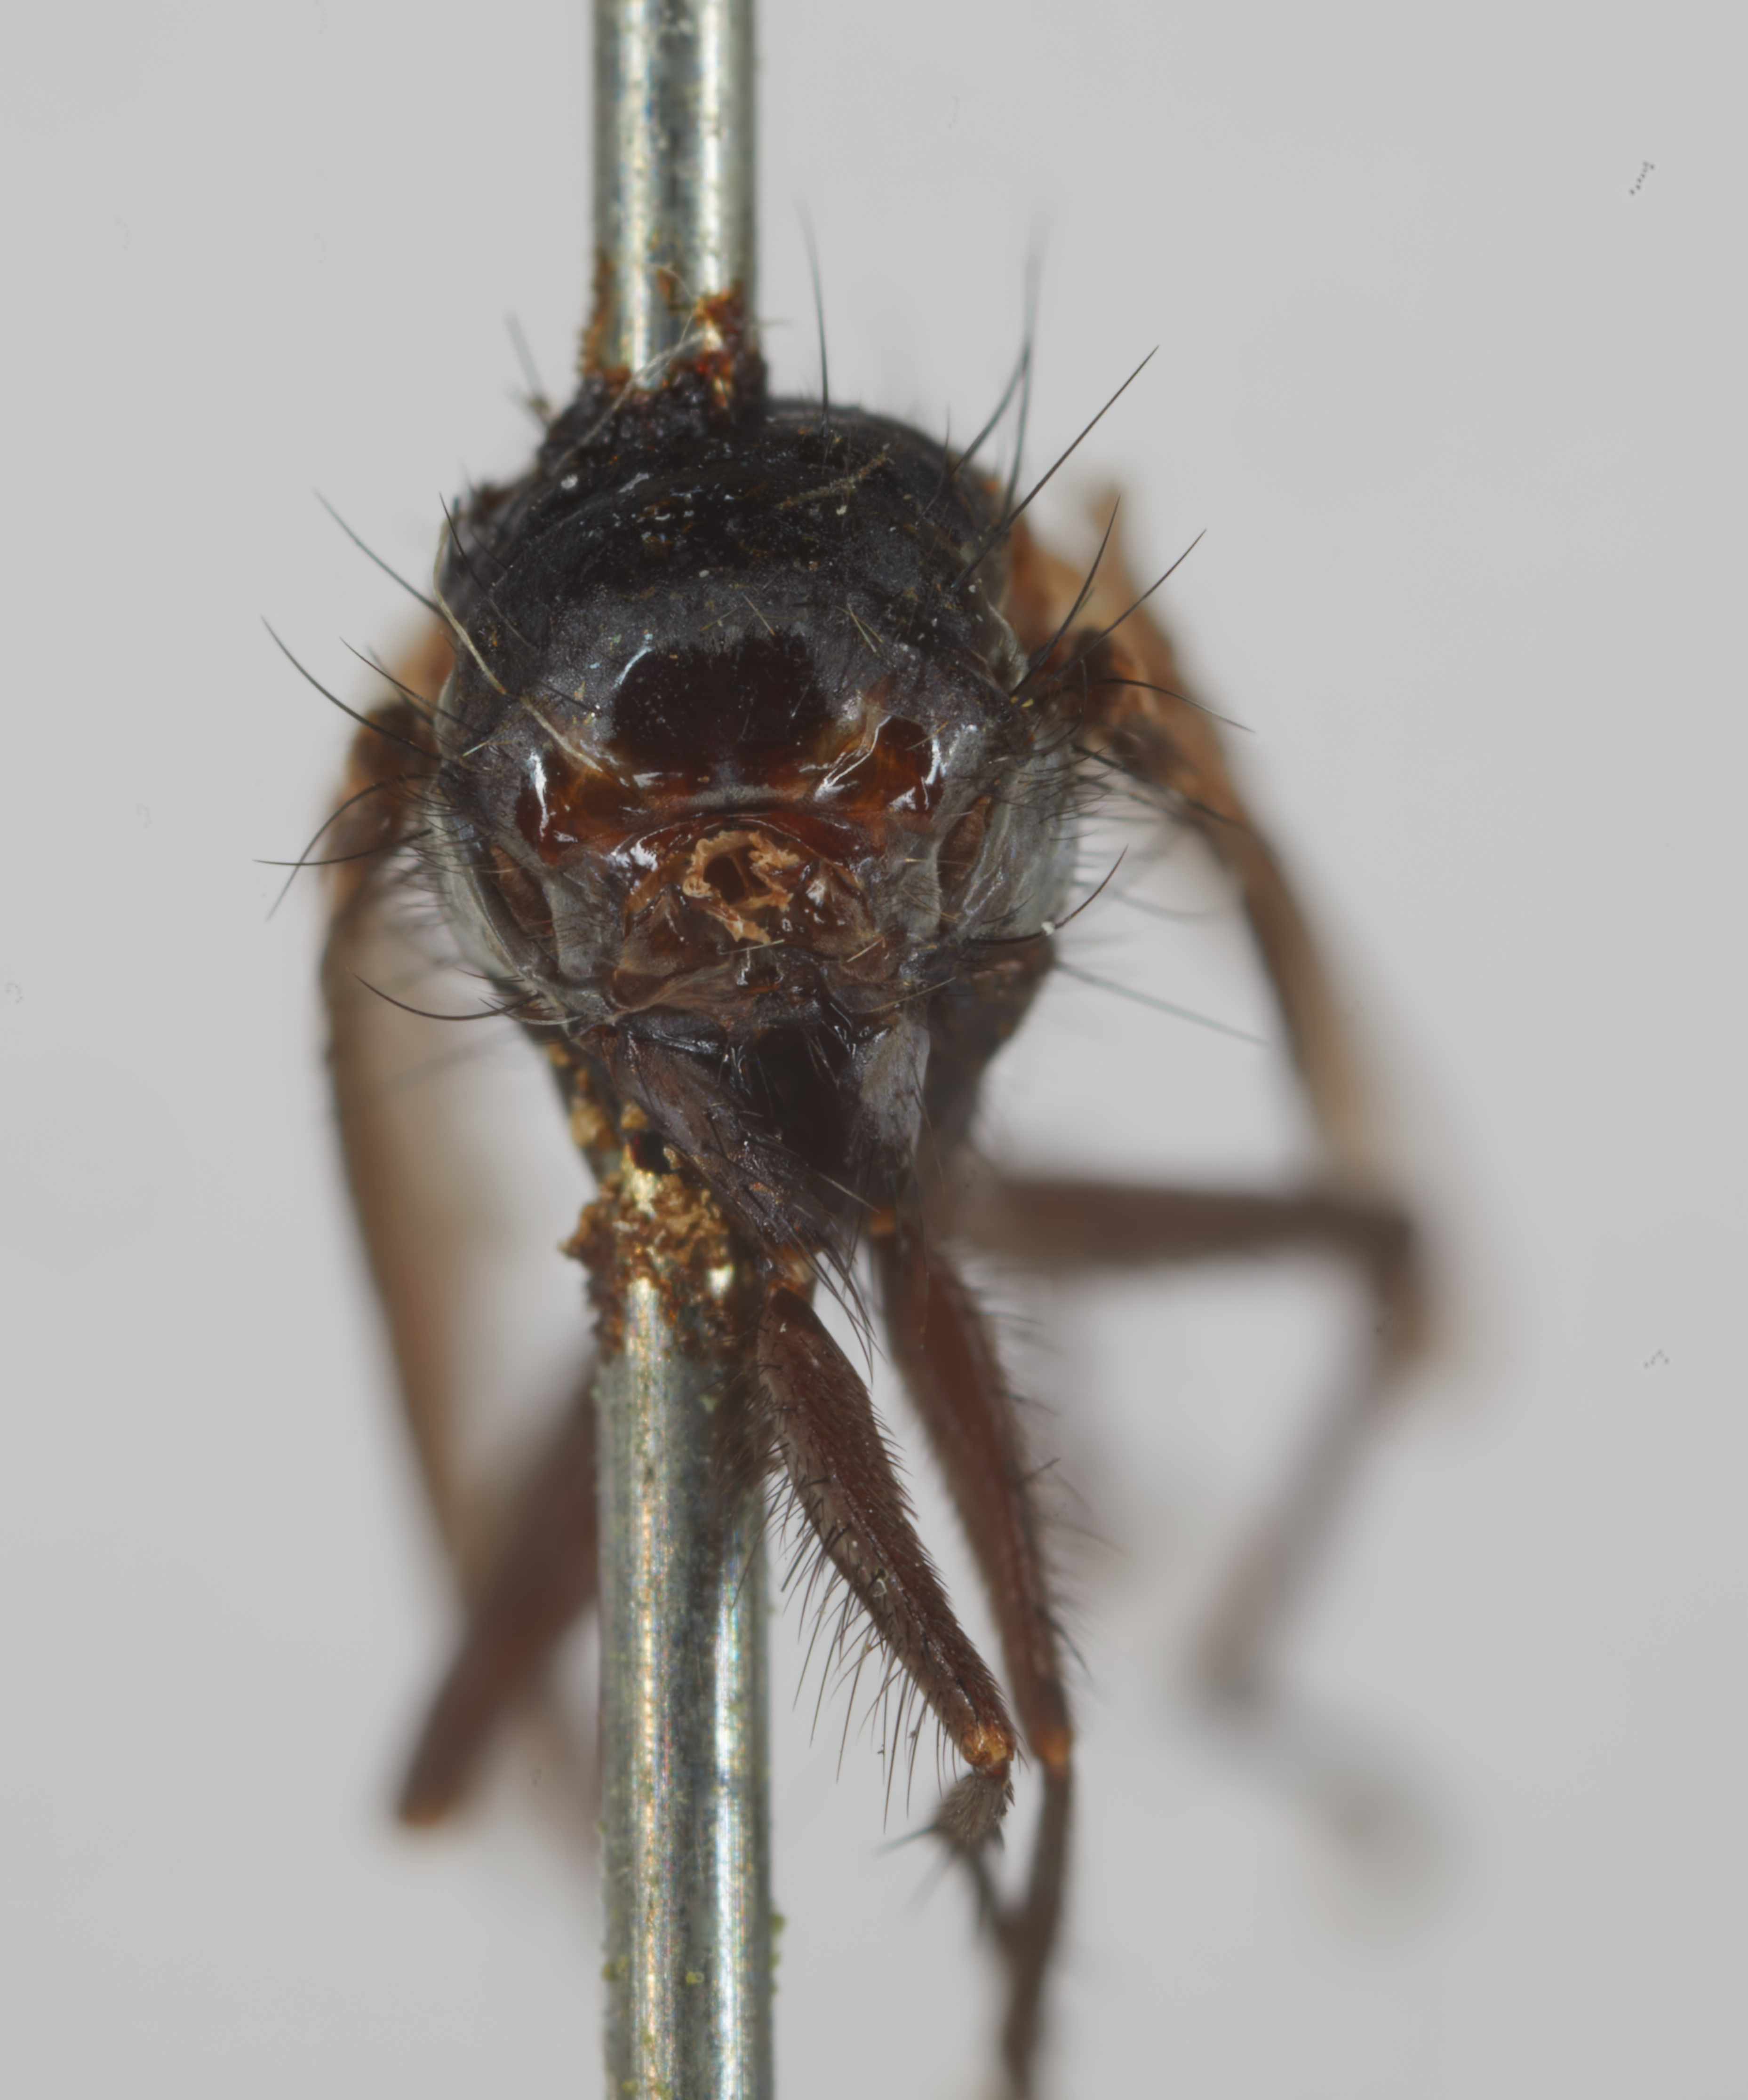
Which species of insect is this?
Opsodexia cruciata
